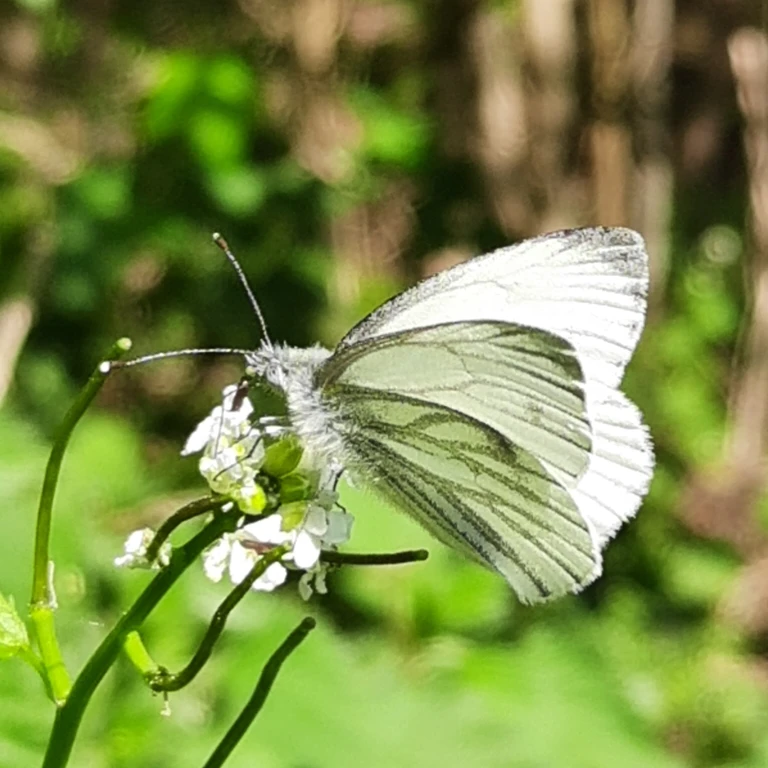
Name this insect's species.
Pieris napi
